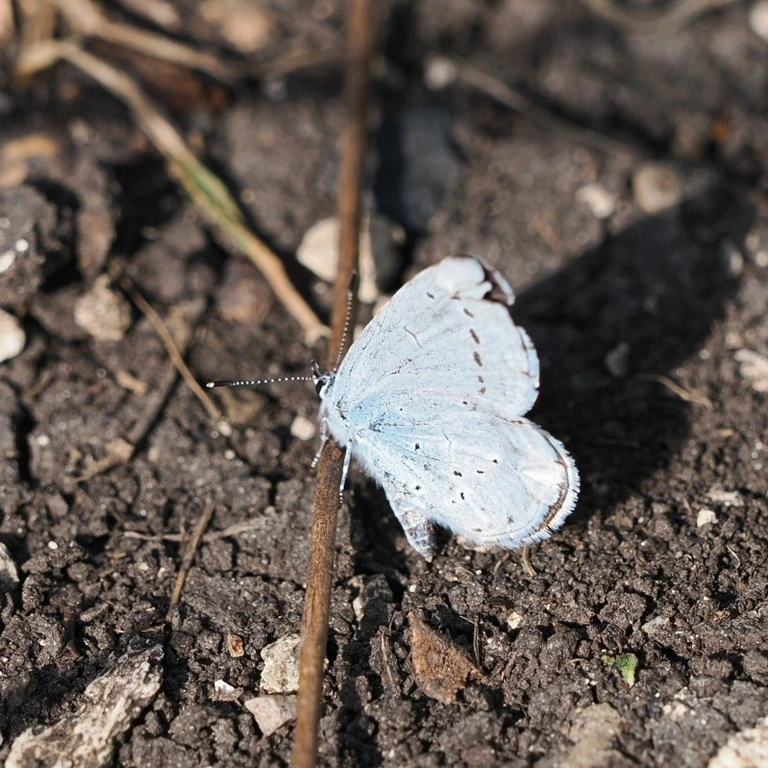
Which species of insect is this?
Celastrina argiolus
